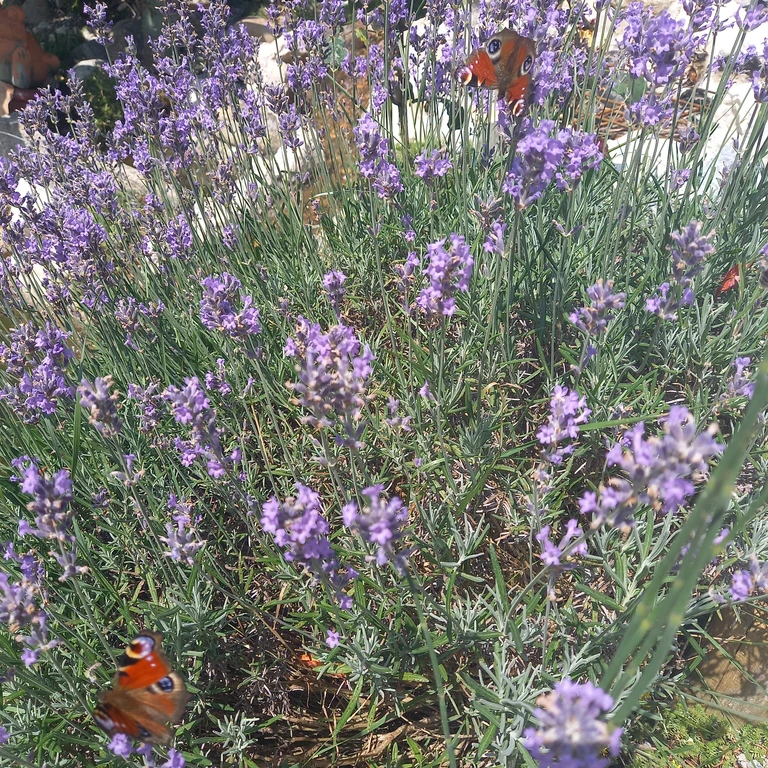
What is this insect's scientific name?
Aglais io
